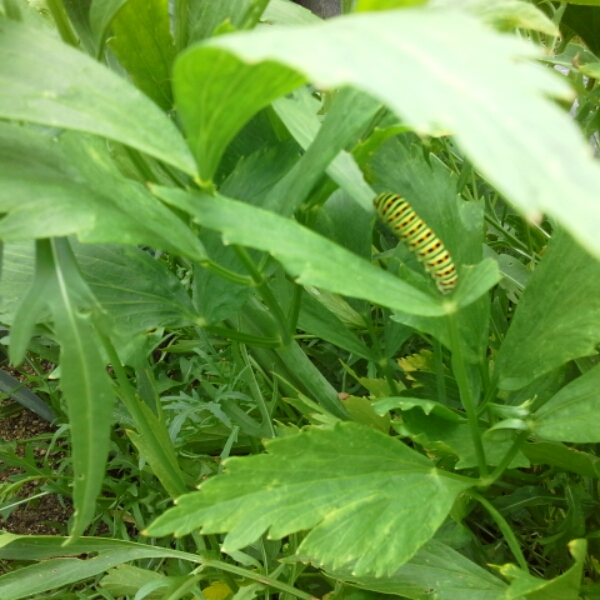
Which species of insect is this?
Papilio machaon
